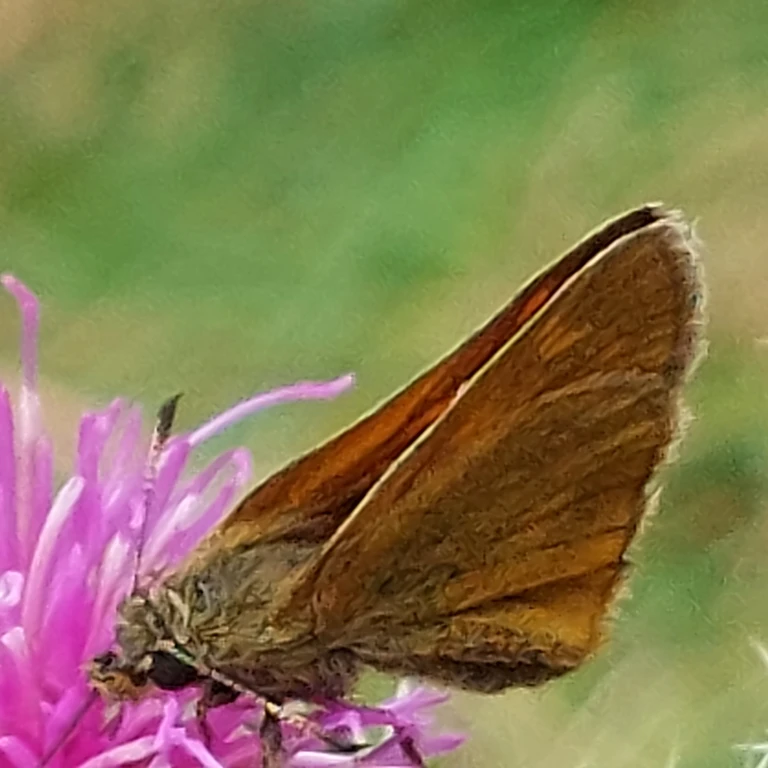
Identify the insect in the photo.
Ochlodes sylvanus (also Ochlodes venata)
